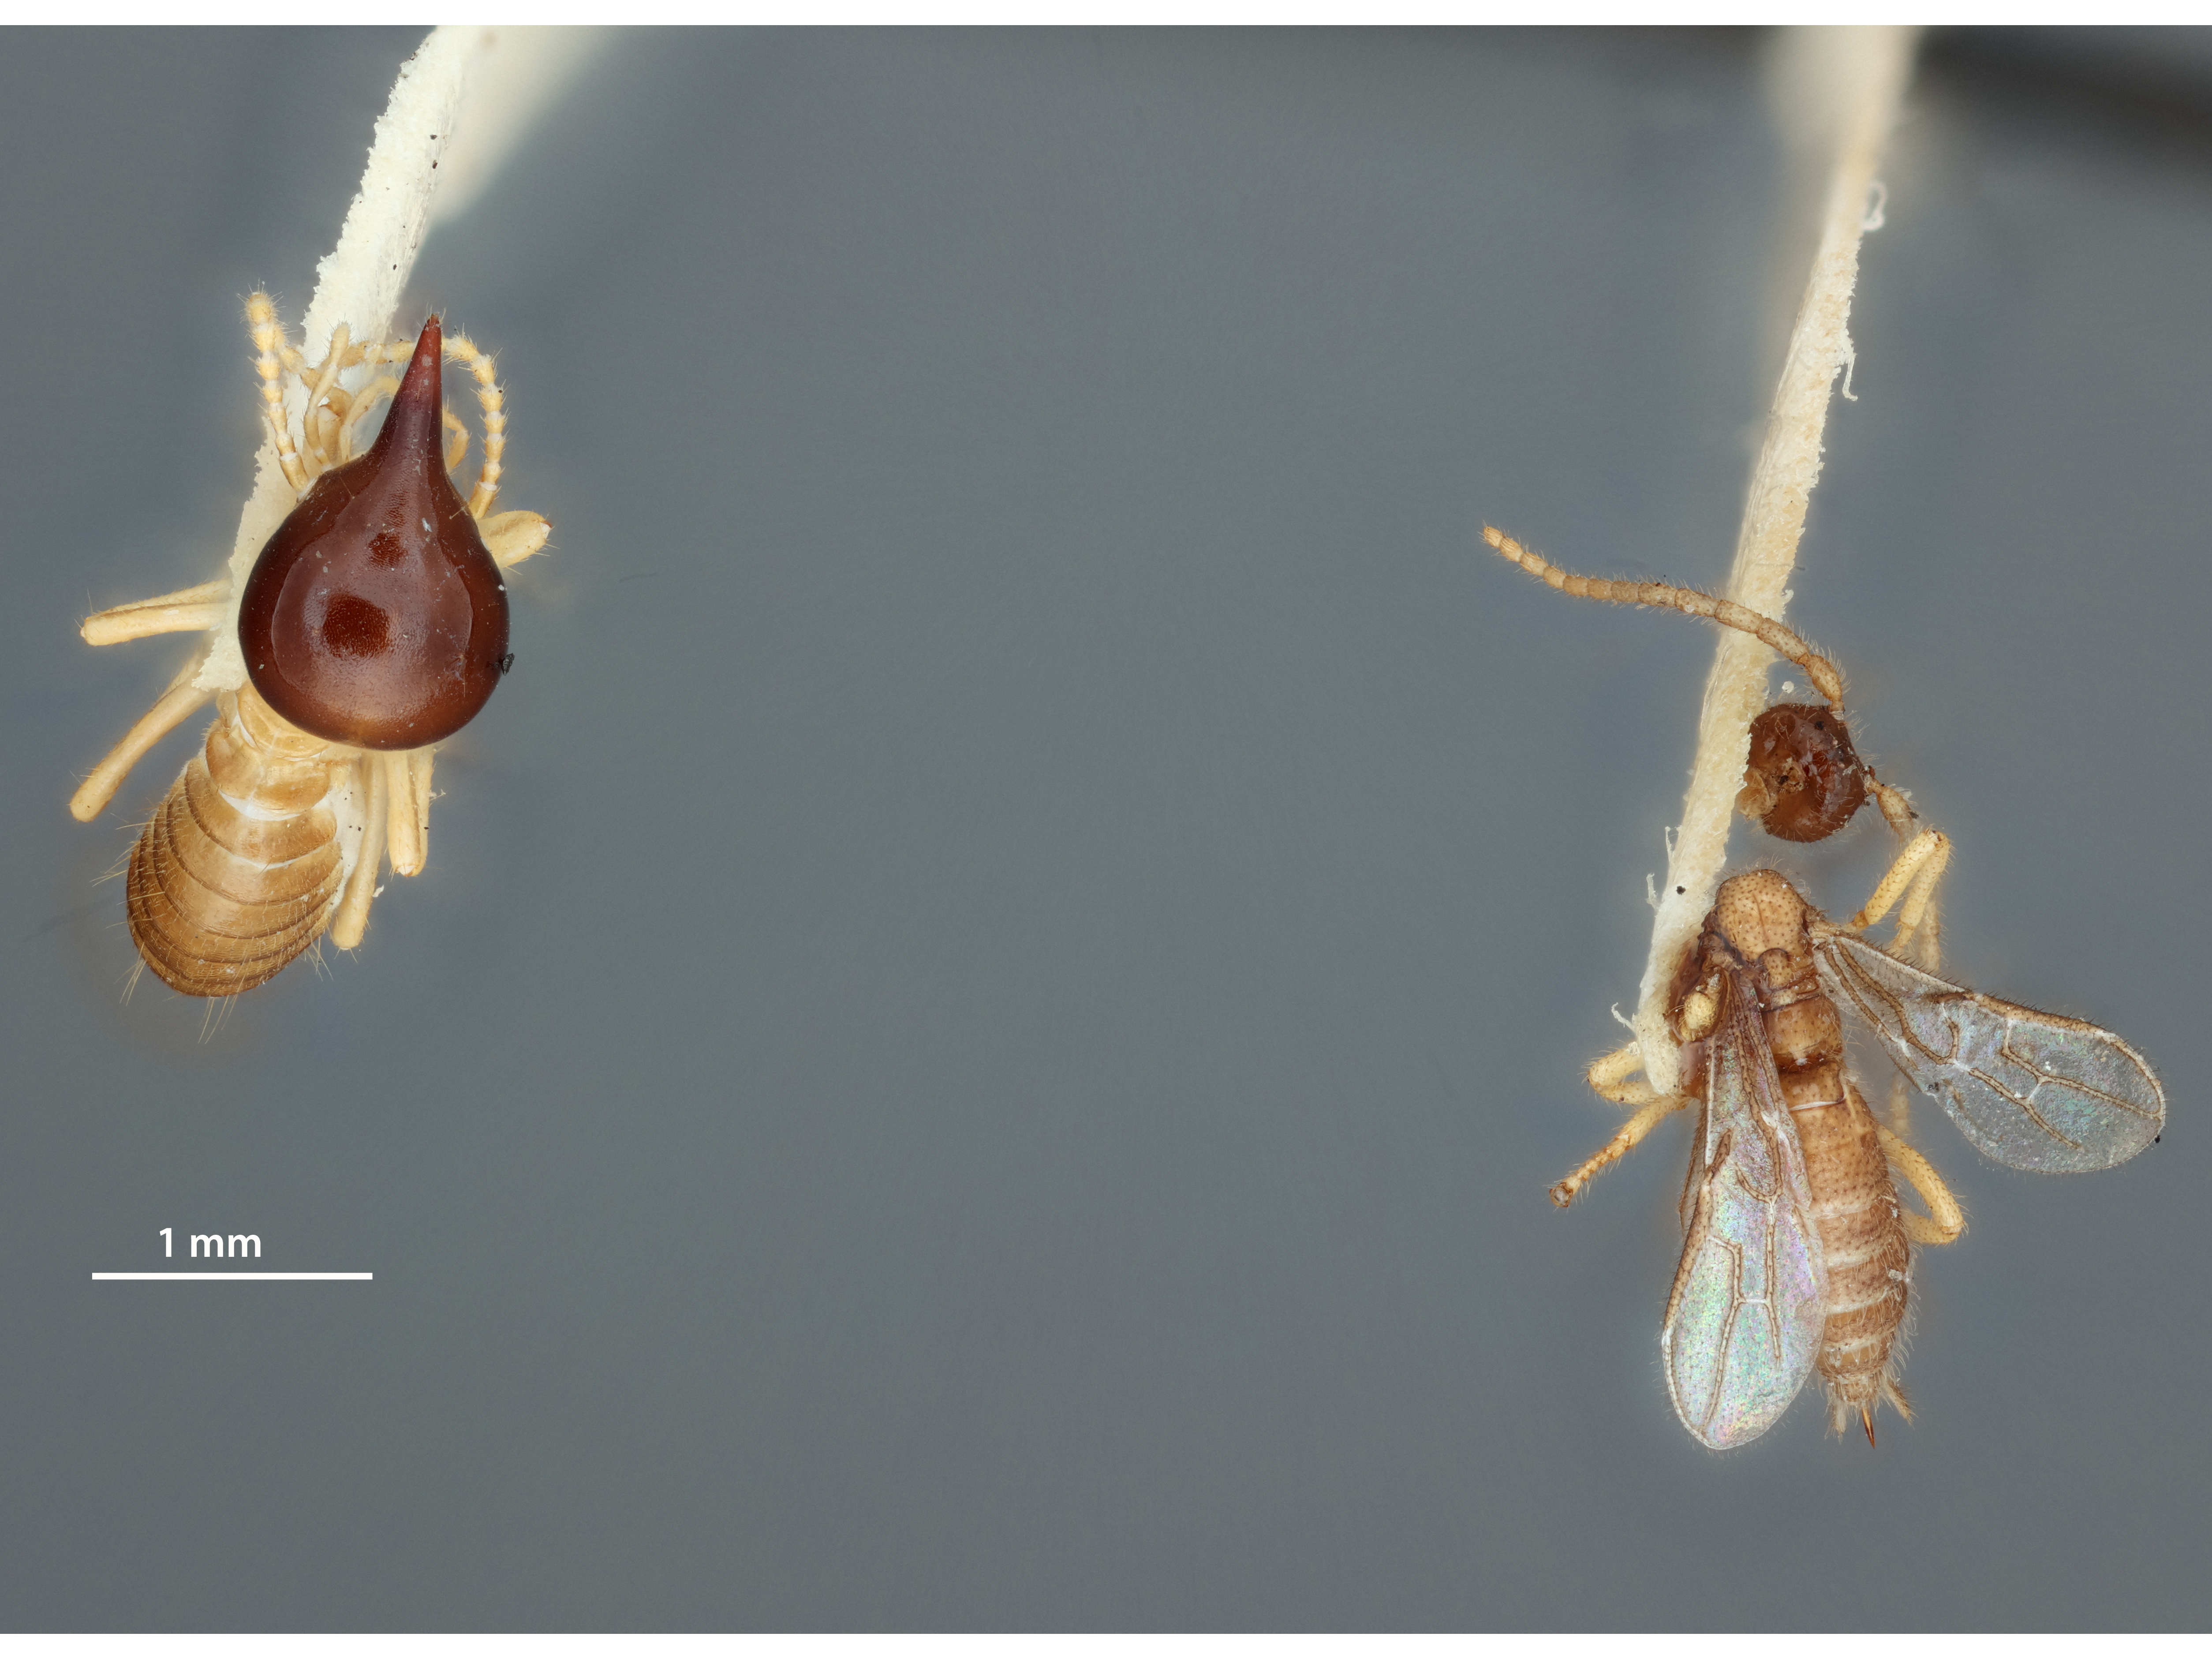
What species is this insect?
Ypsistocerus vestigialis
